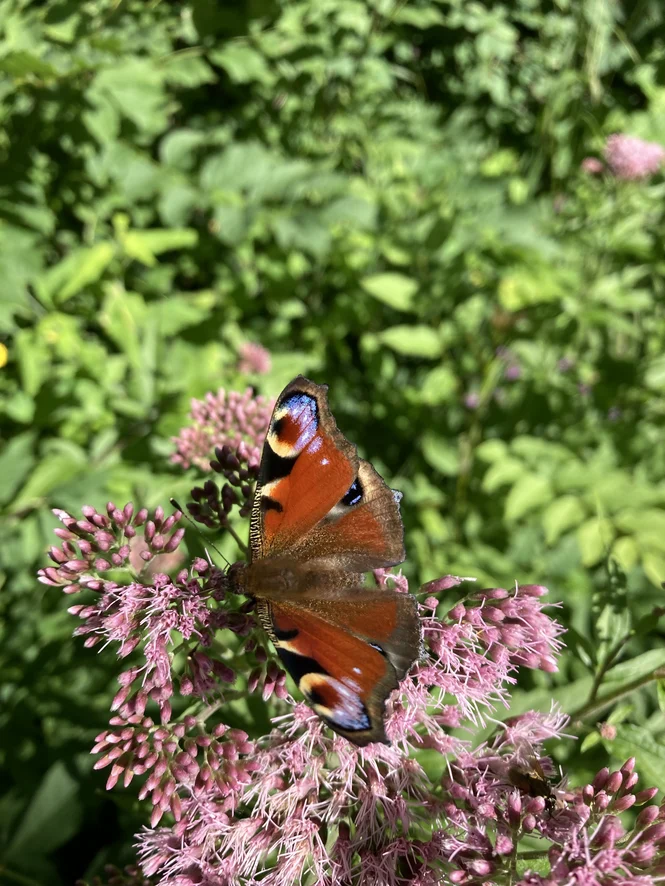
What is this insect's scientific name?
Aglais io
